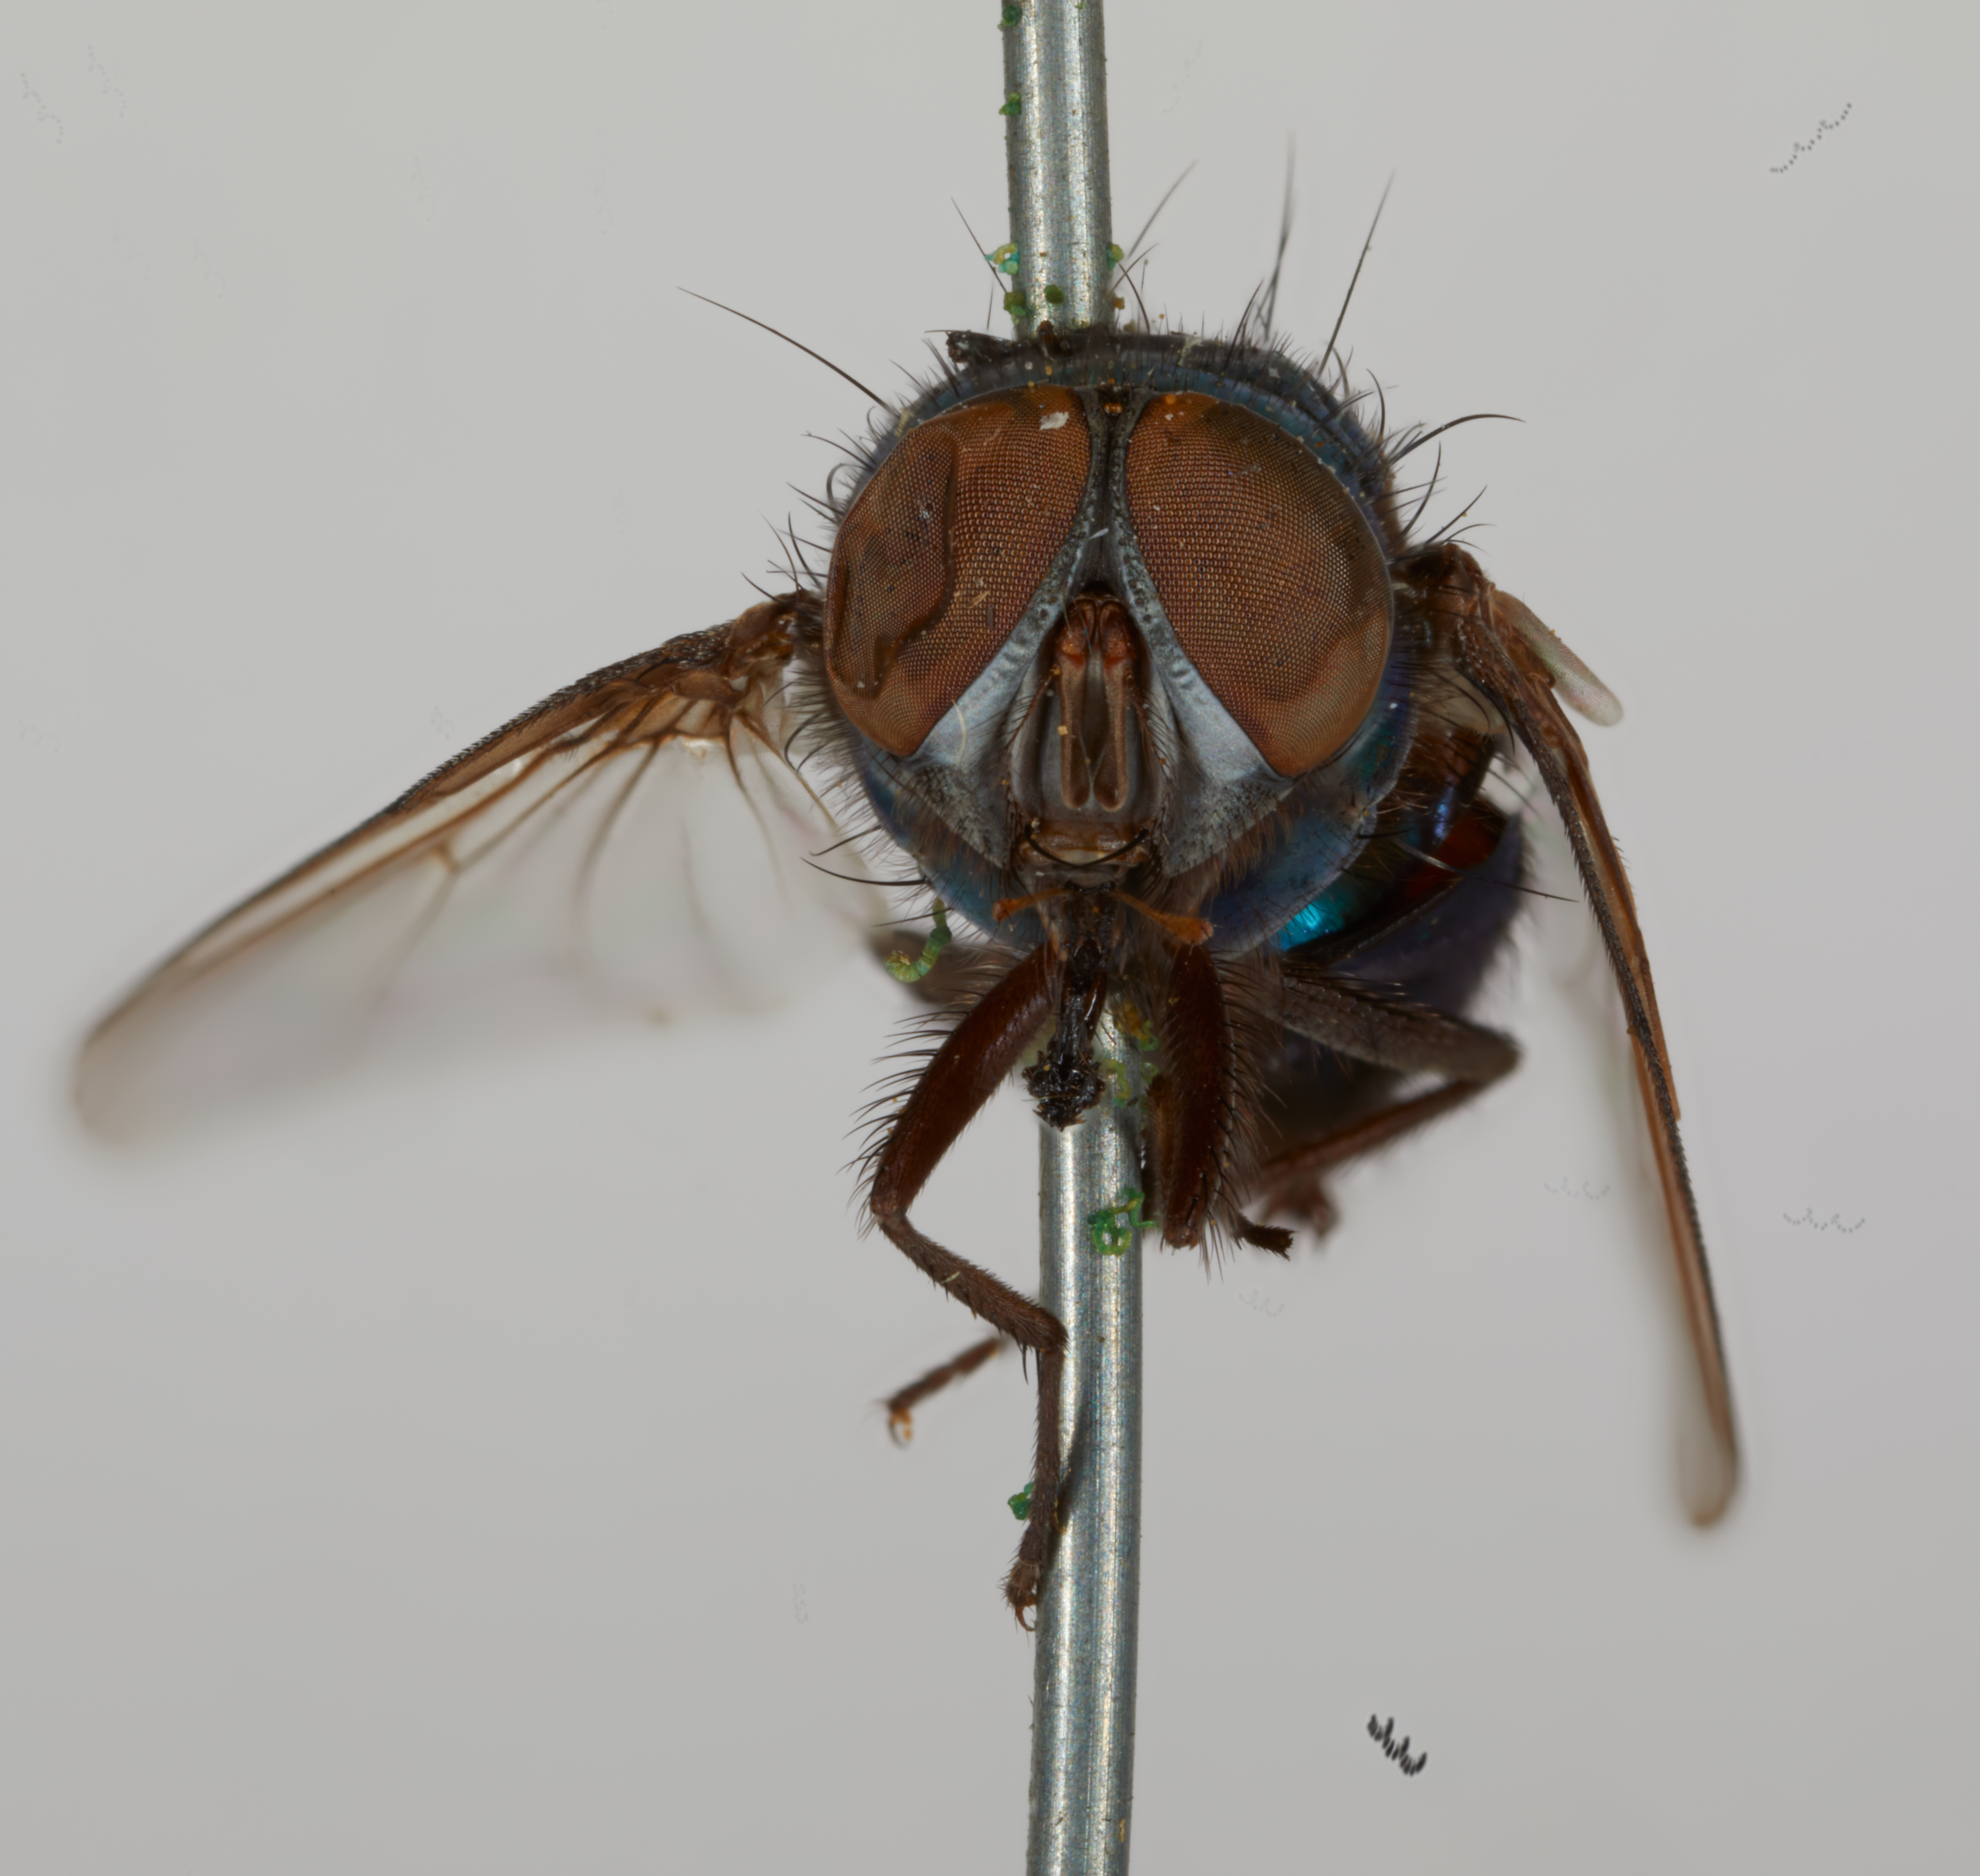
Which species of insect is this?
Lucilia infuscata (also Phaenicia mexicana)
